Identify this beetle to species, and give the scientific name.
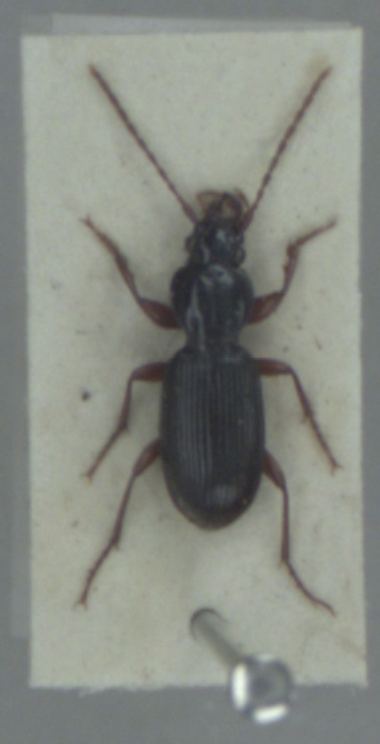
Stomis pumicatus
